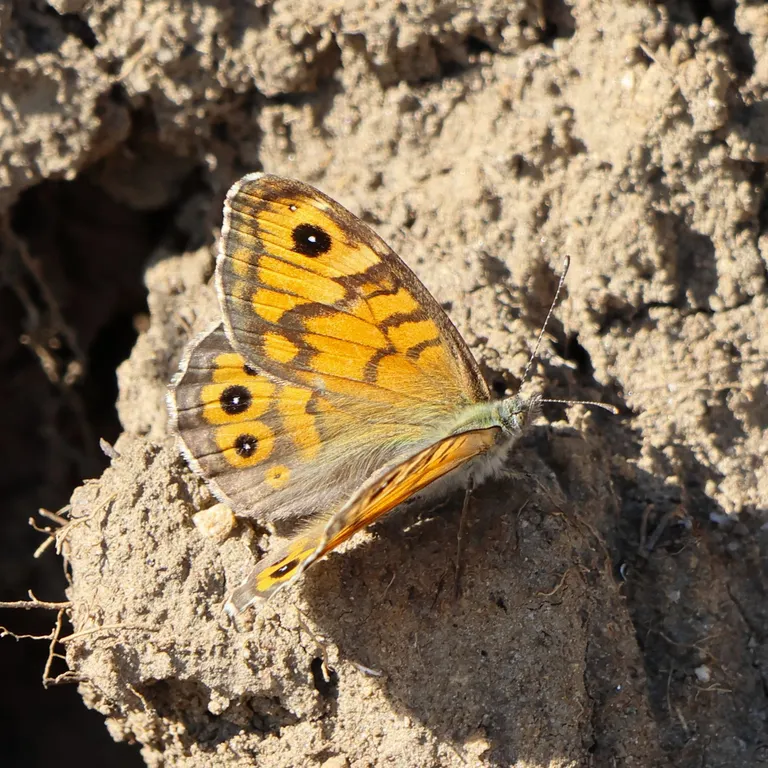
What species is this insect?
Lasiommata megera (also Pararge megera)
